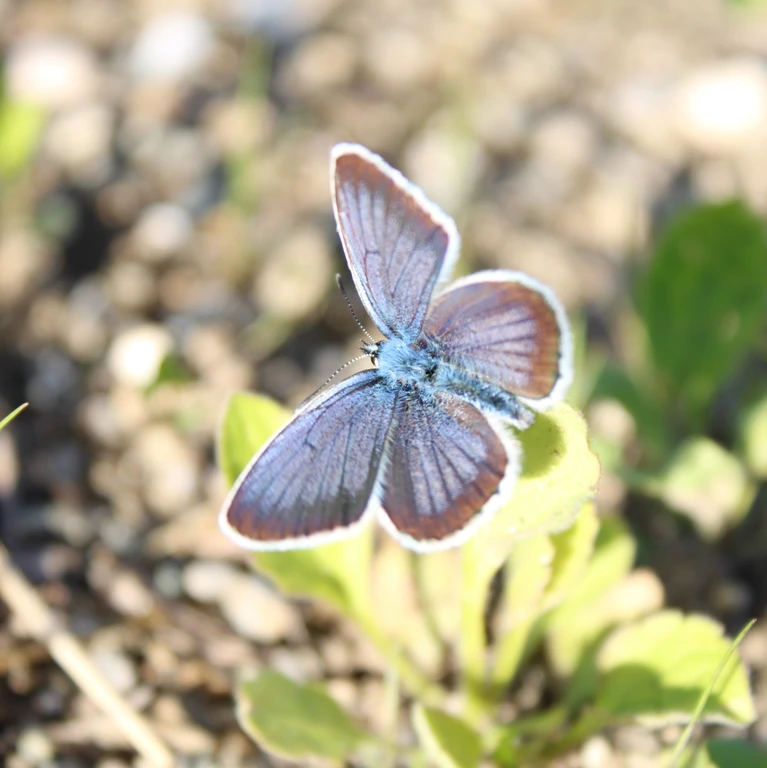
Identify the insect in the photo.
Plebejus argus
